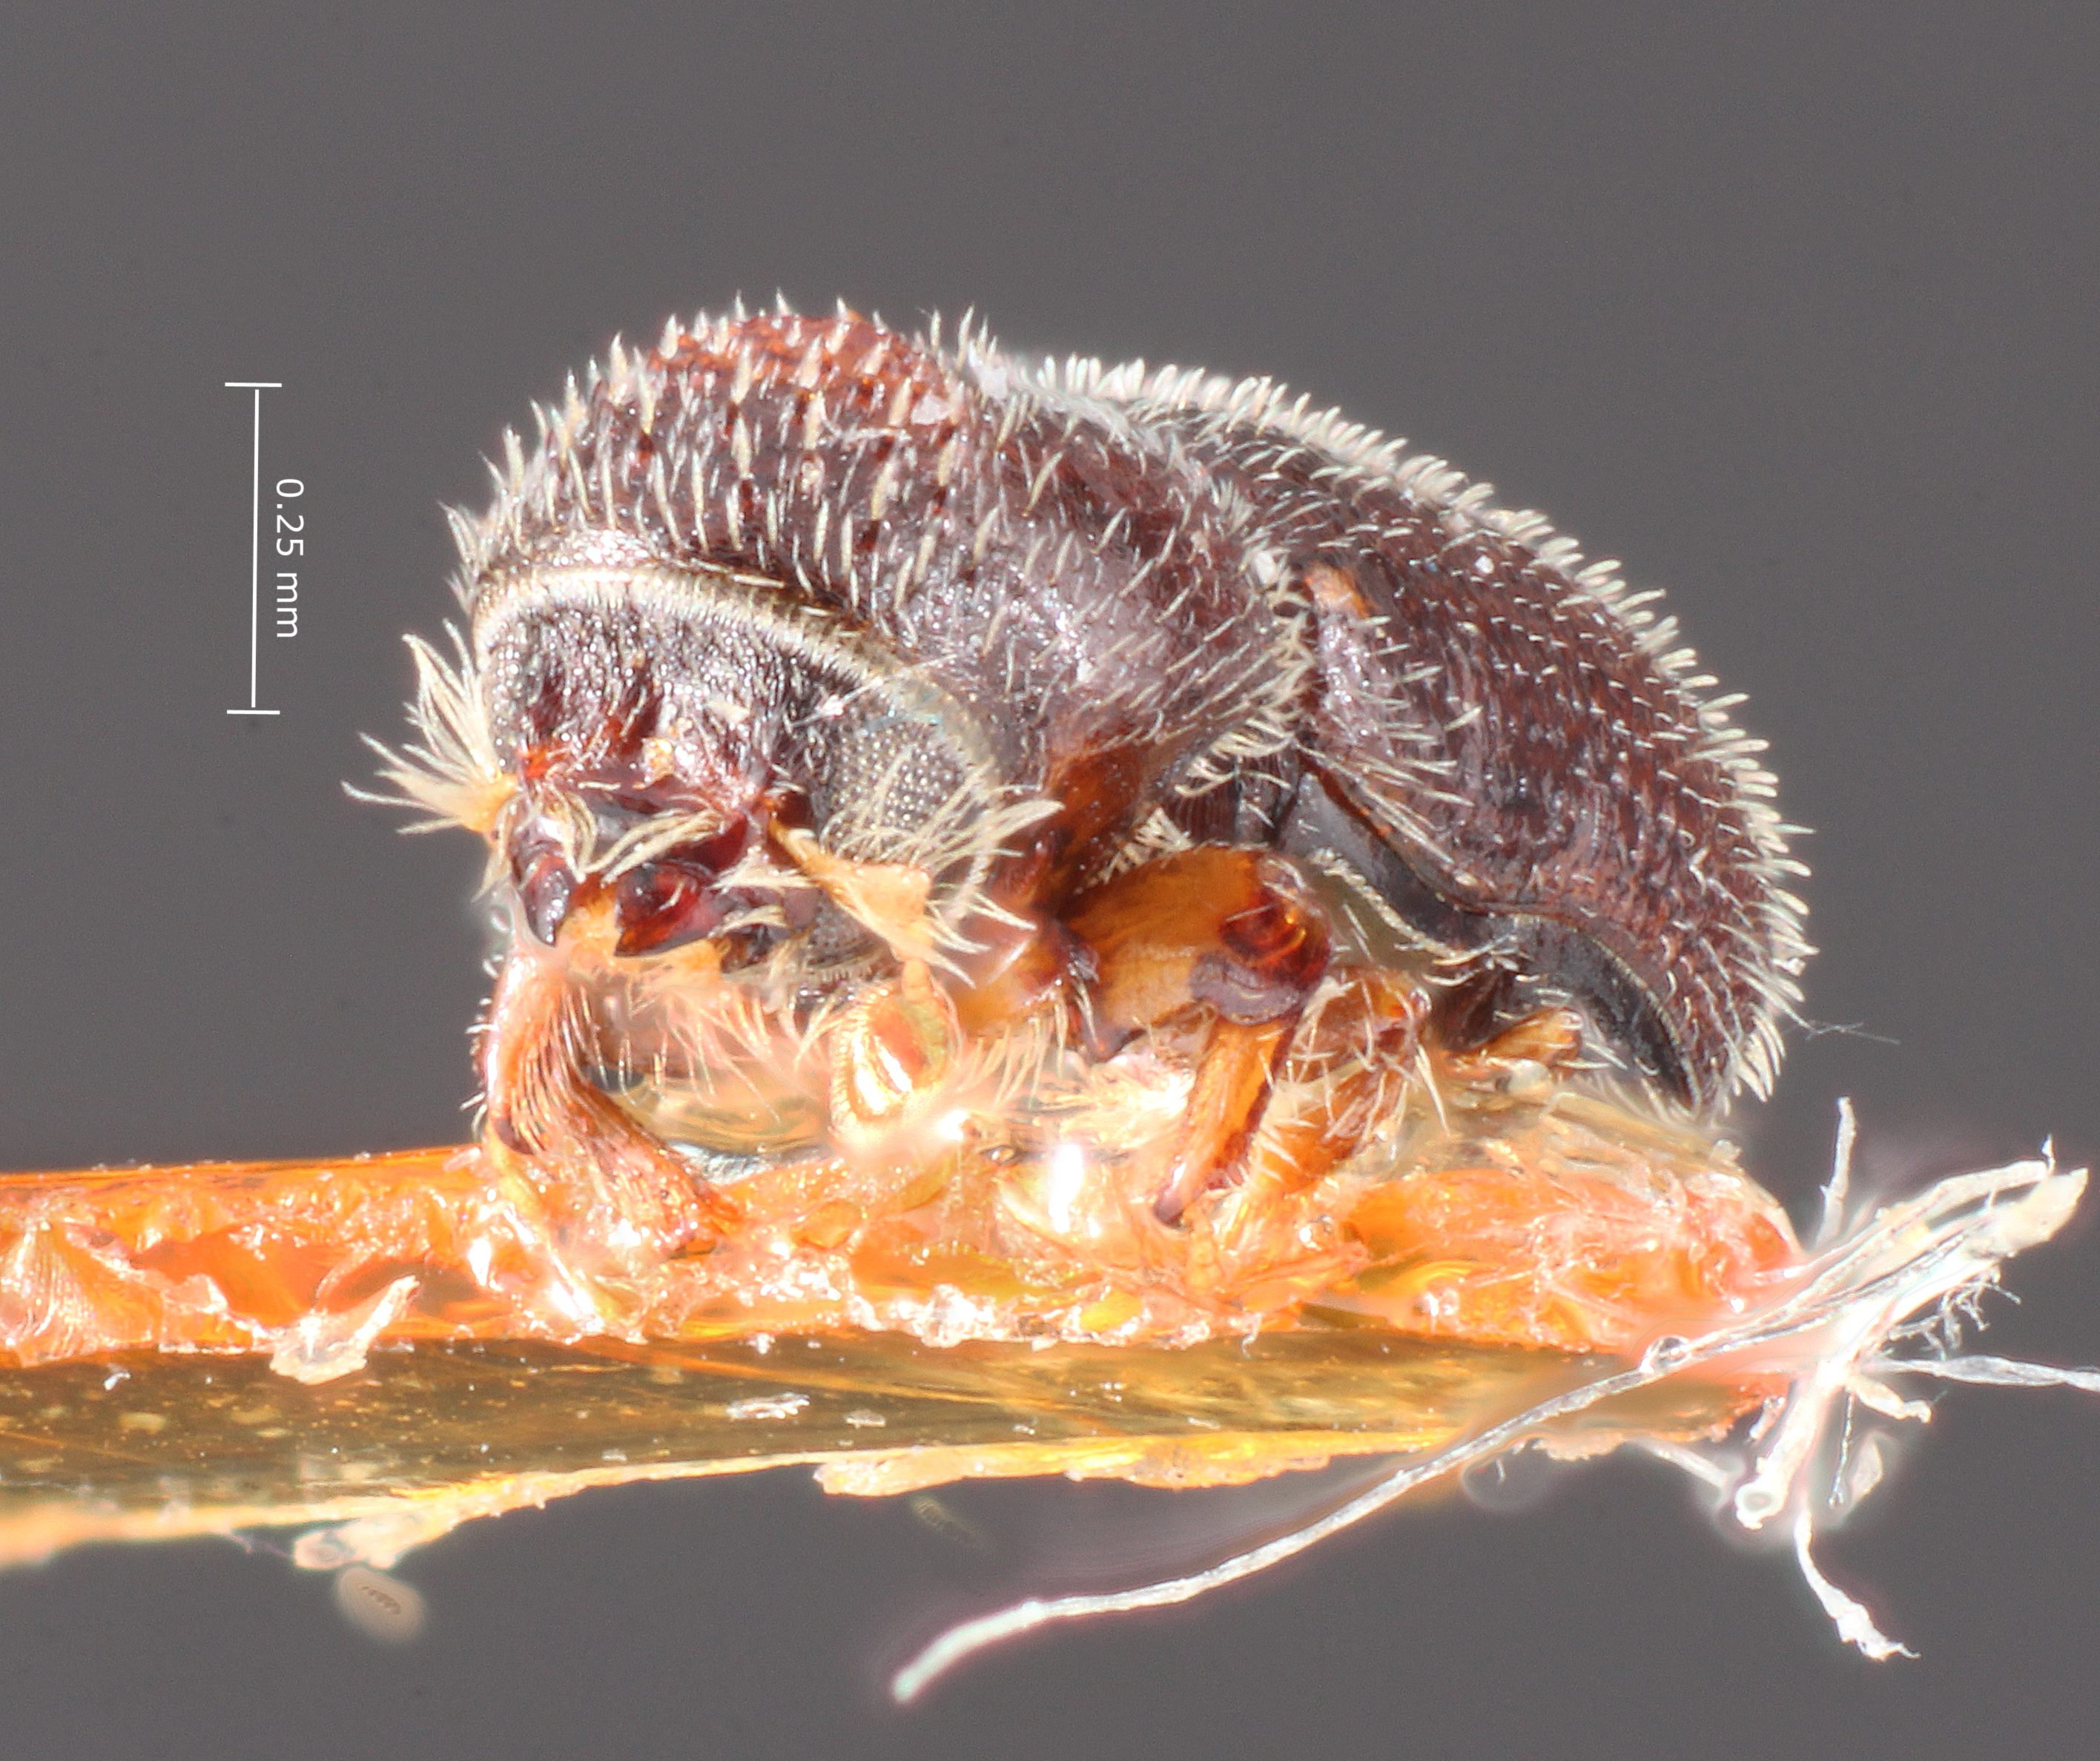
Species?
Thysanoes berschemiae
